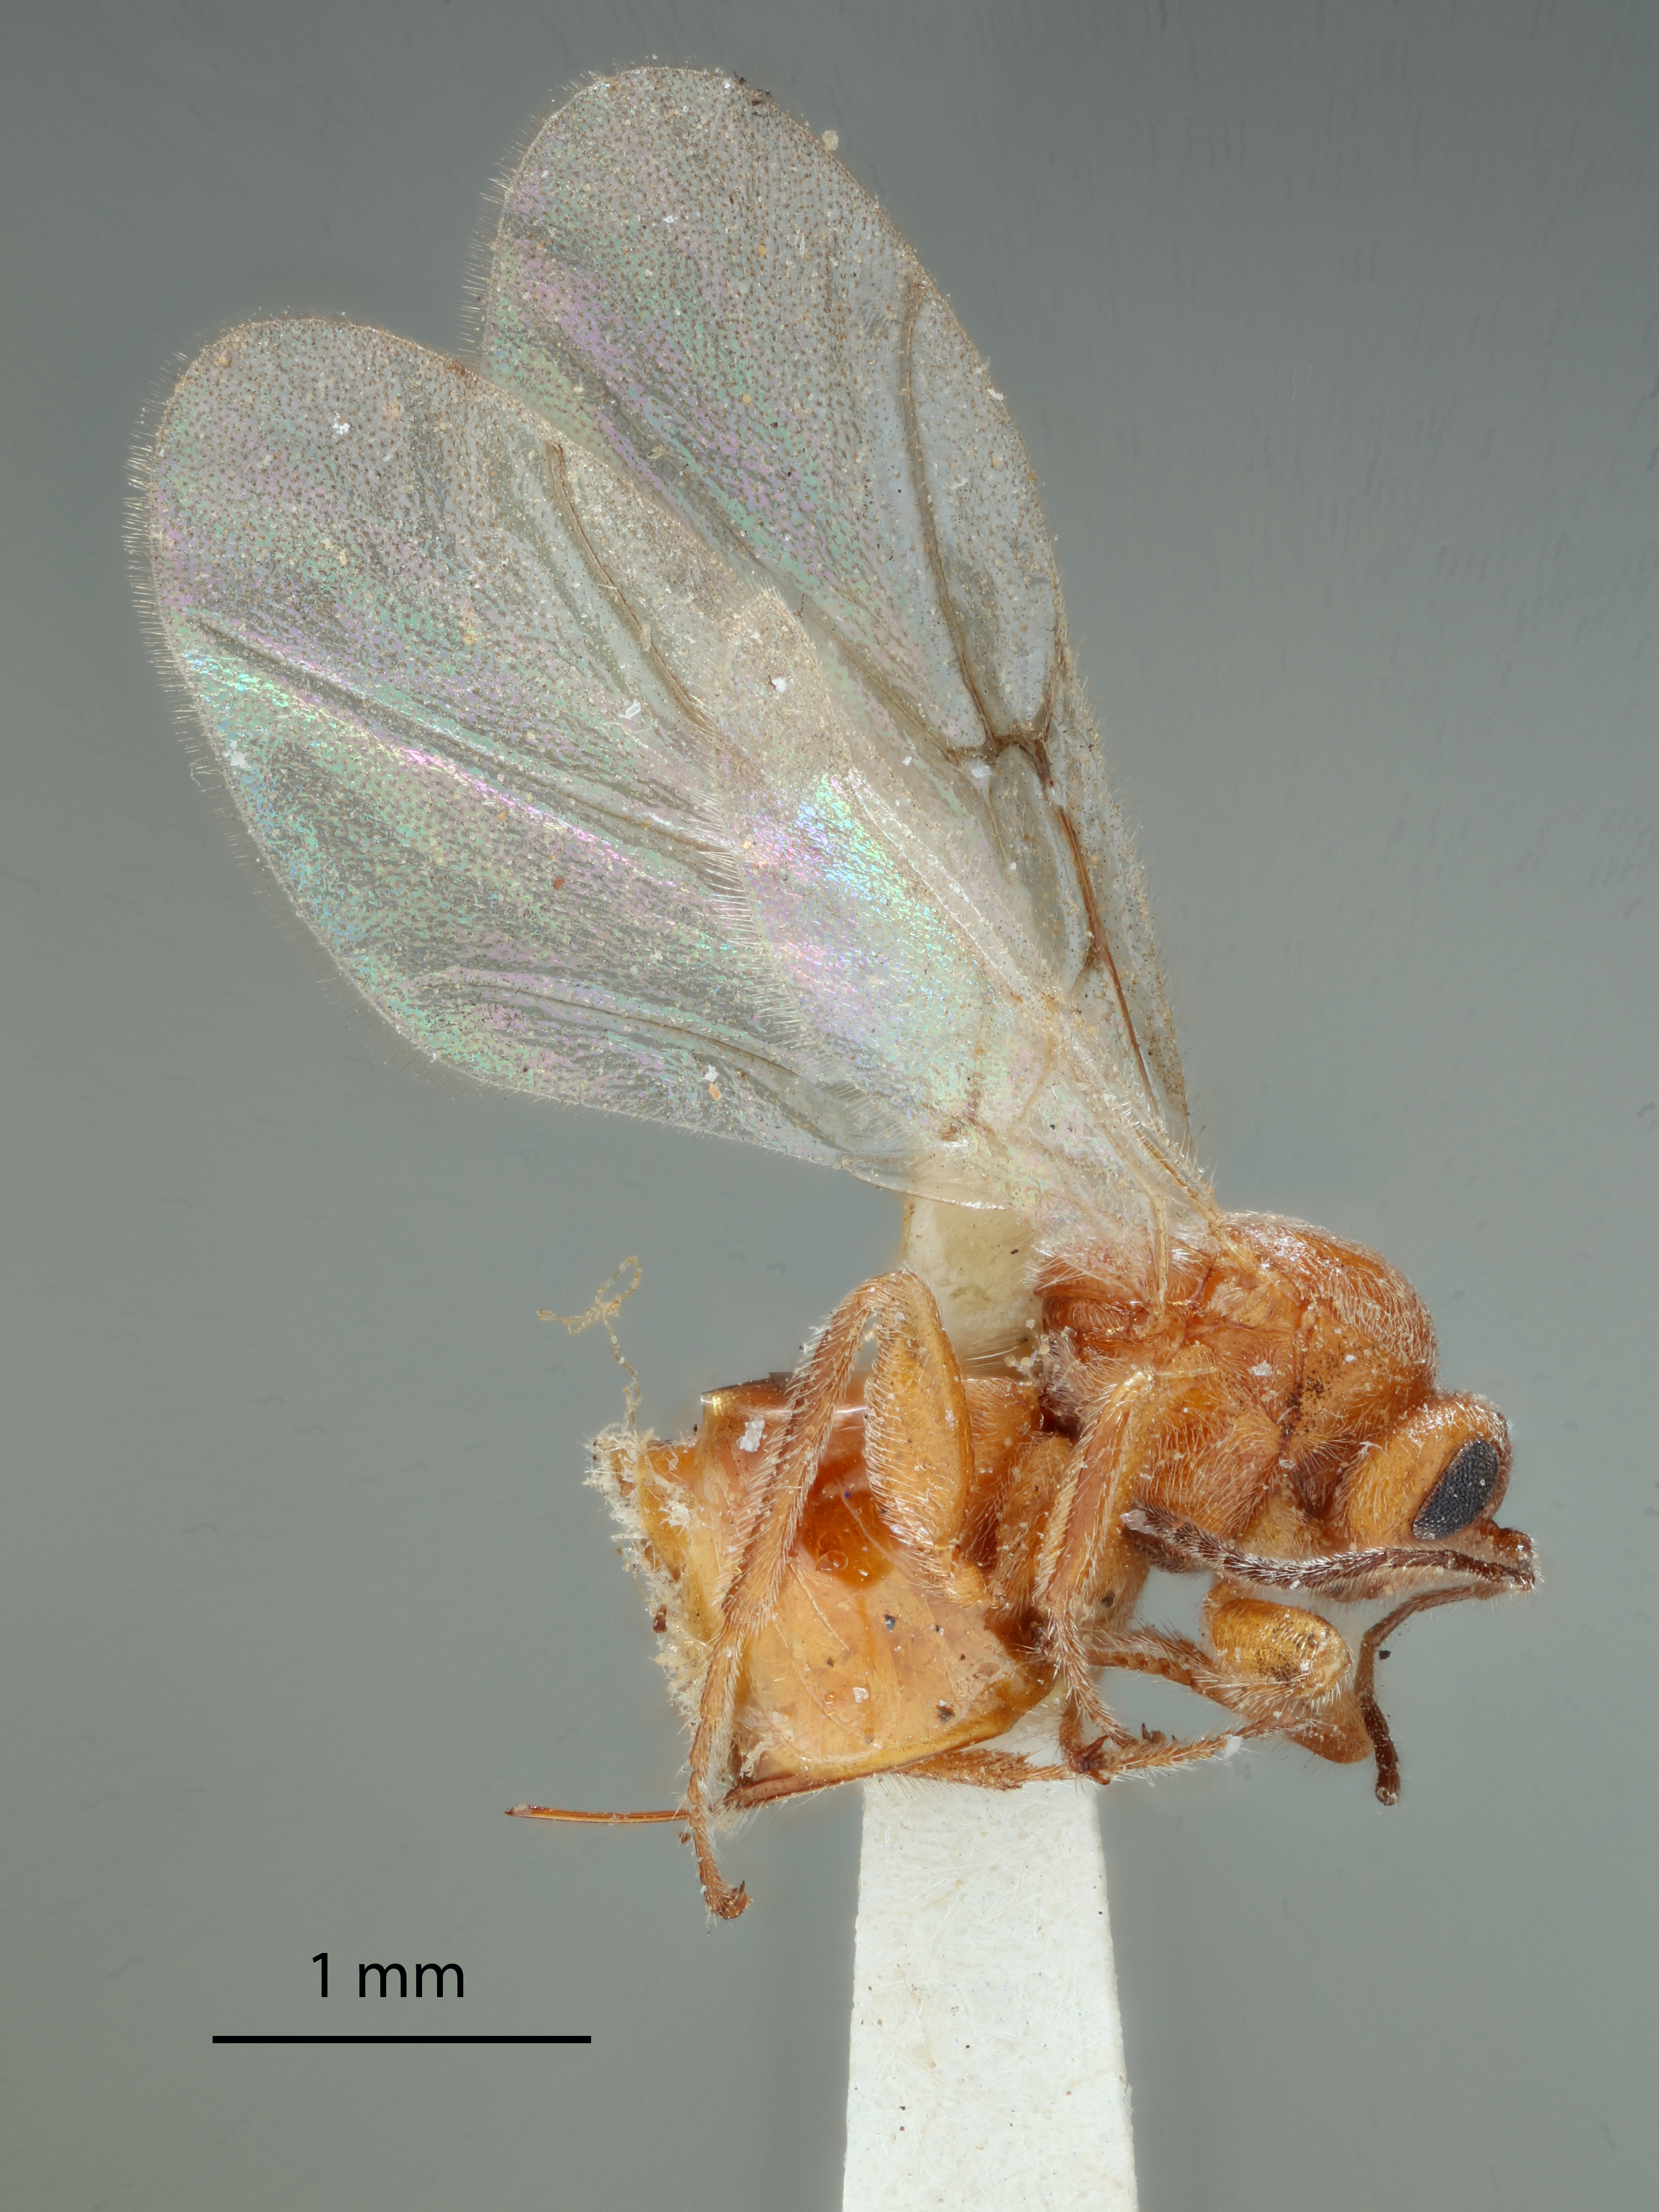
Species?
Callirhytis lasius
